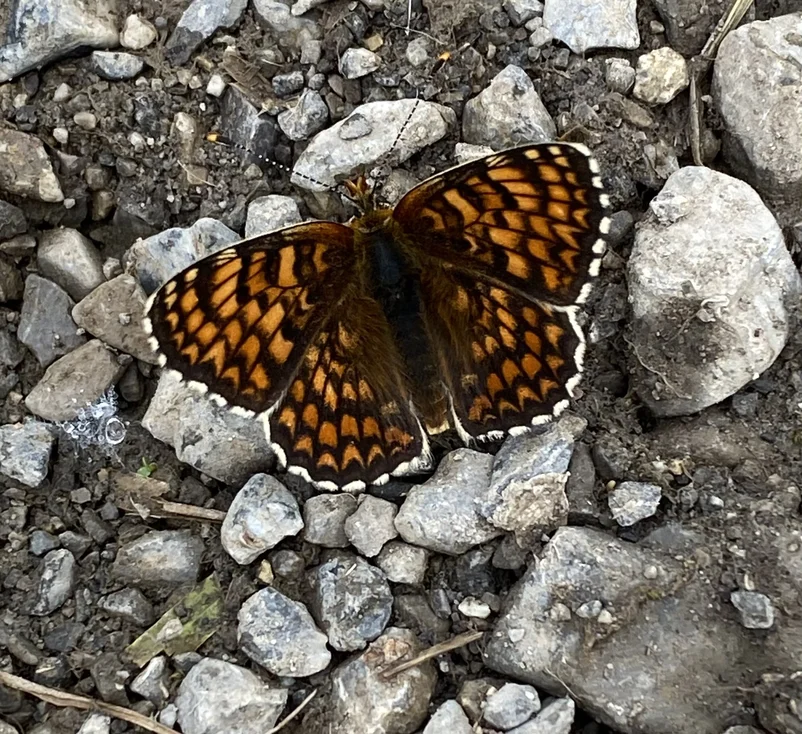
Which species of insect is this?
Melitaea phoebe
